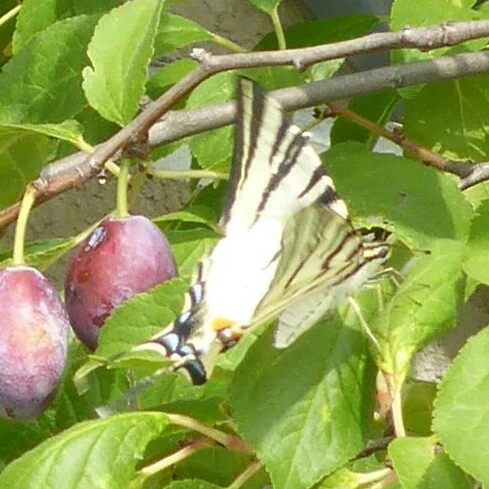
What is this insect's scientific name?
Iphiclides podalirius
